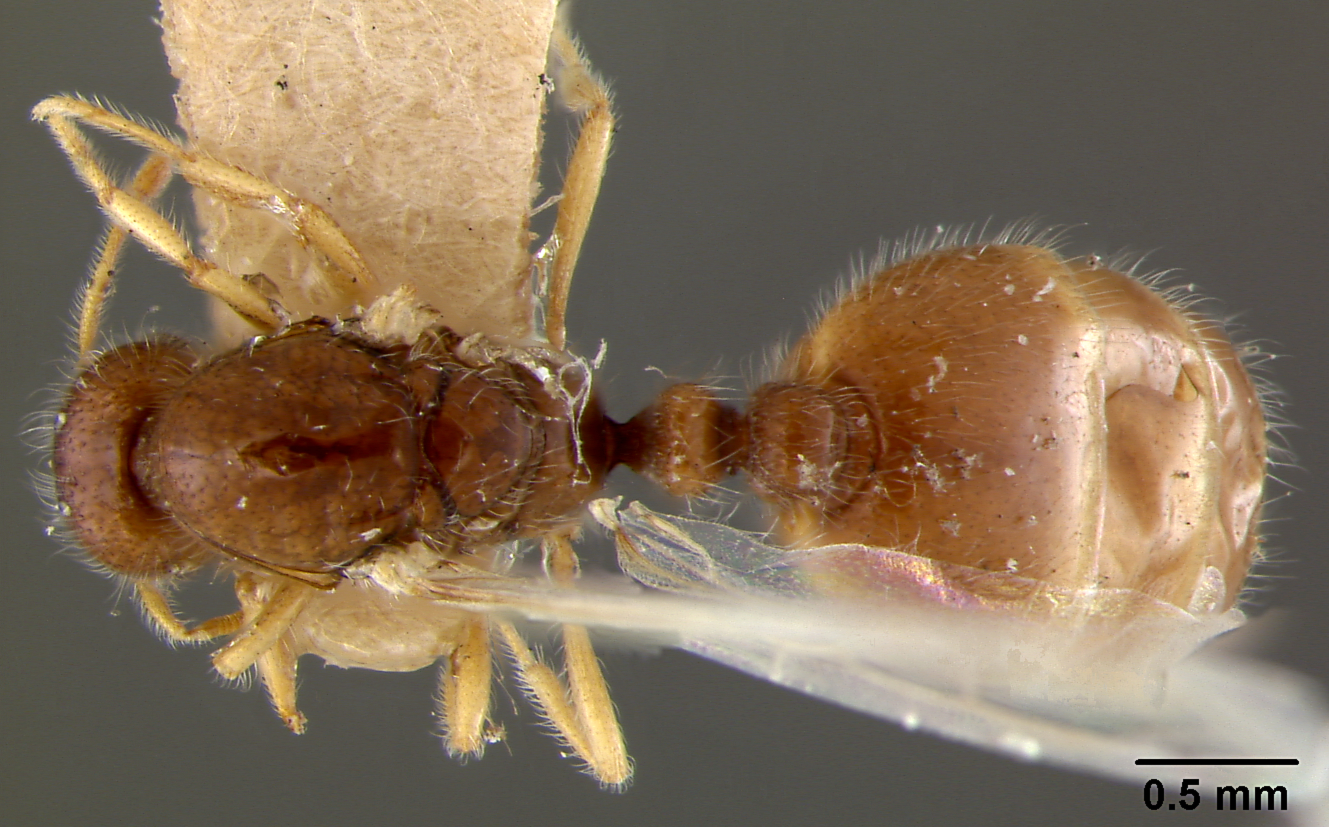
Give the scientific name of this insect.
Solenopsis soochowensis
